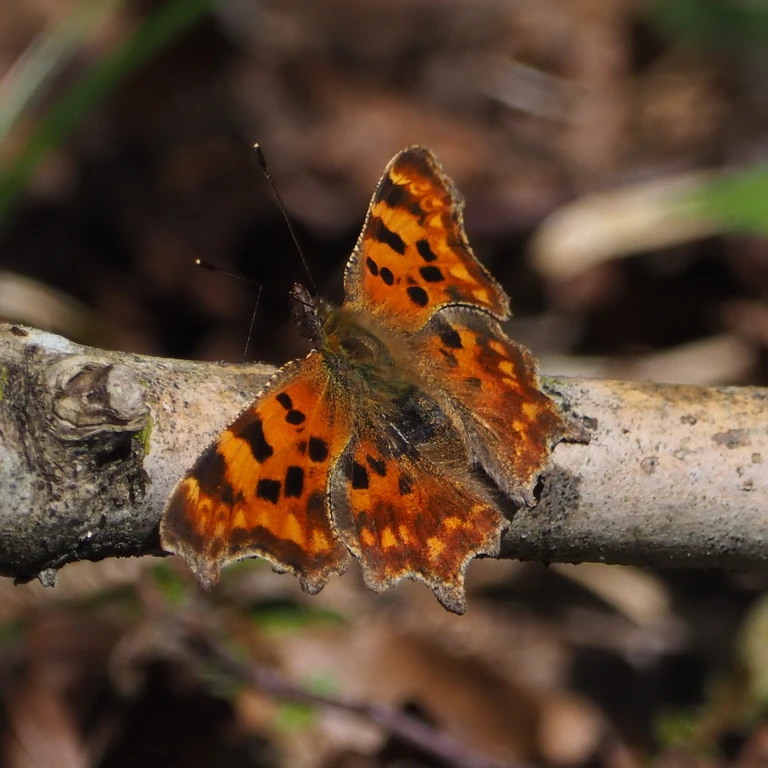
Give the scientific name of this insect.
Polygonia c-album
